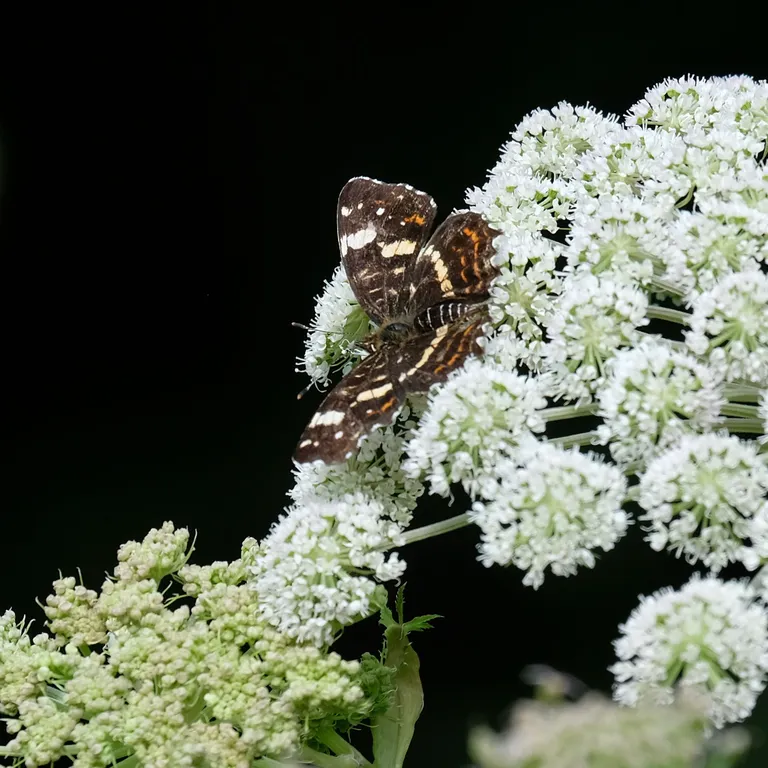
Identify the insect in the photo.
Araschnia levana
